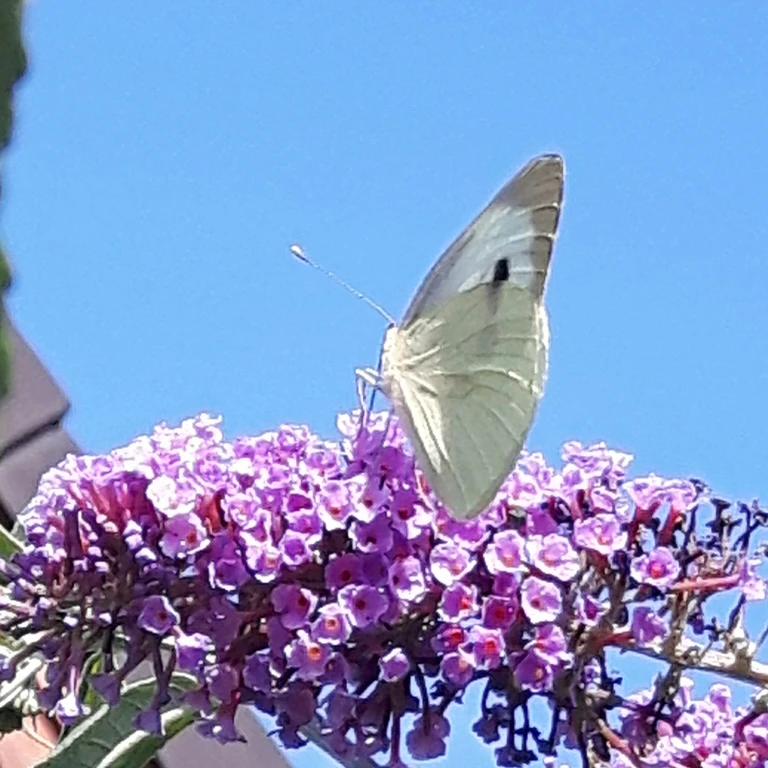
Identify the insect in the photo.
Pieris brassicae
